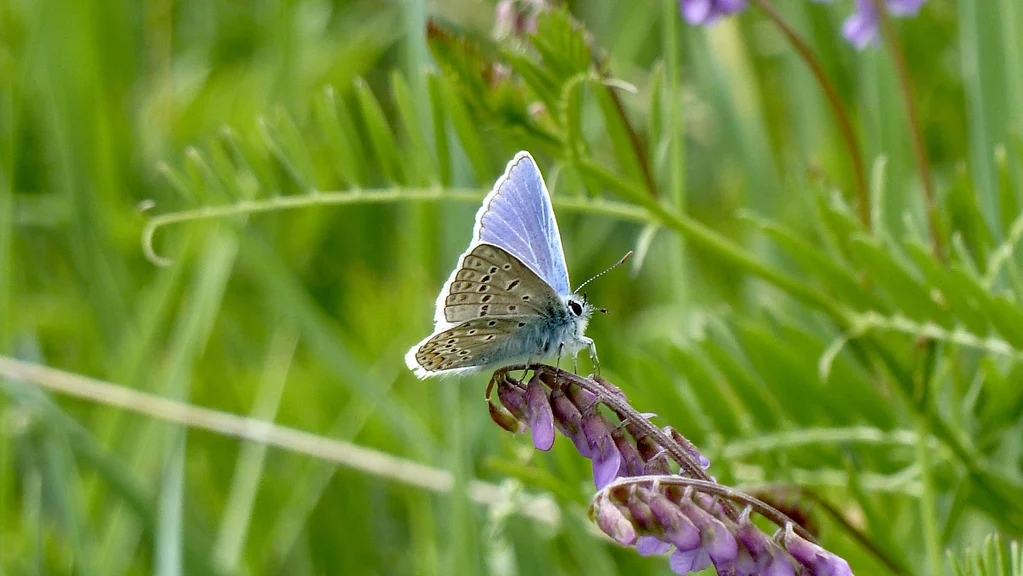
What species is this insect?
Polyommatus icarus
